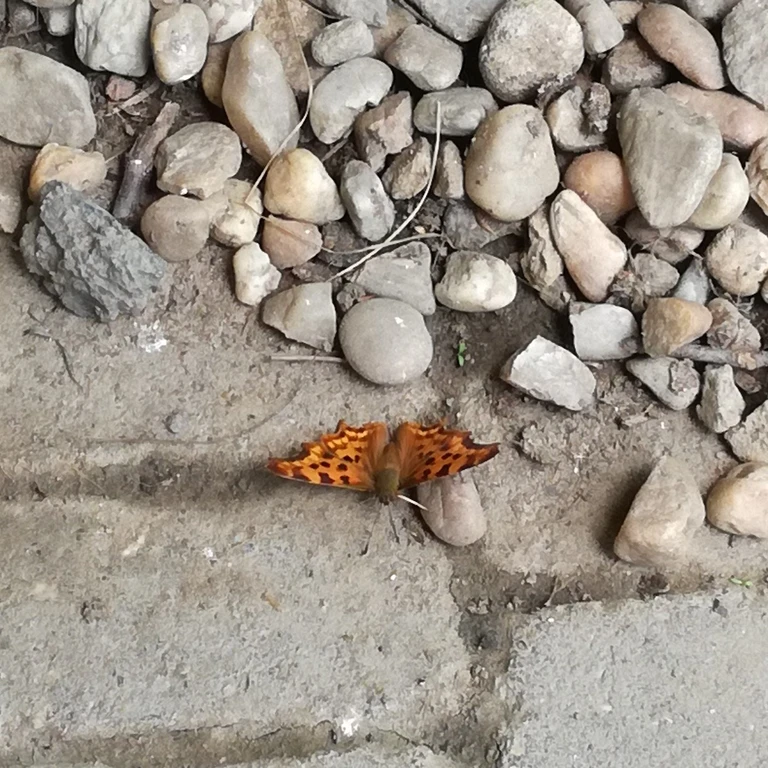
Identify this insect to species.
Polygonia c-album
